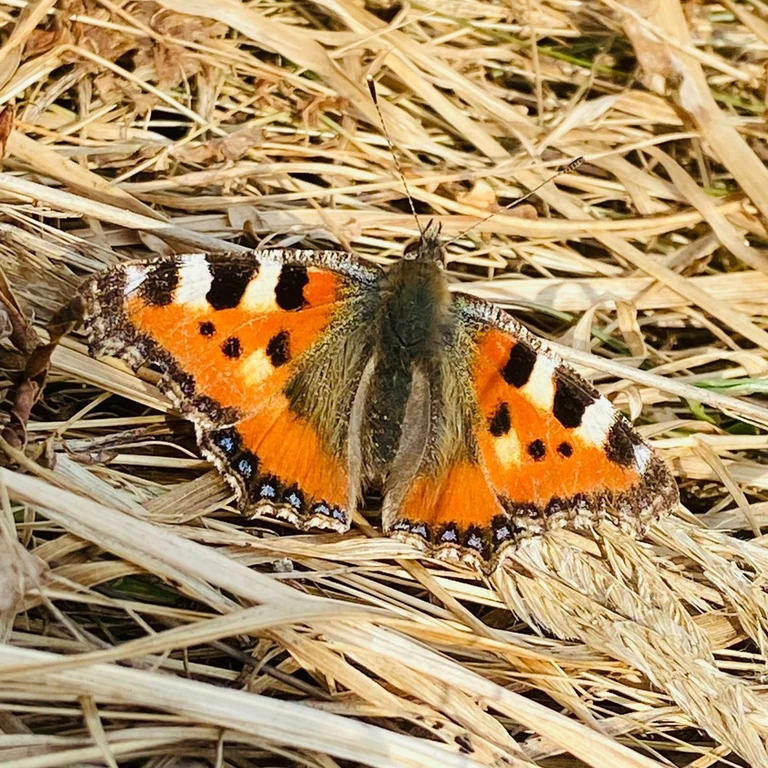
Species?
Aglais urticae
